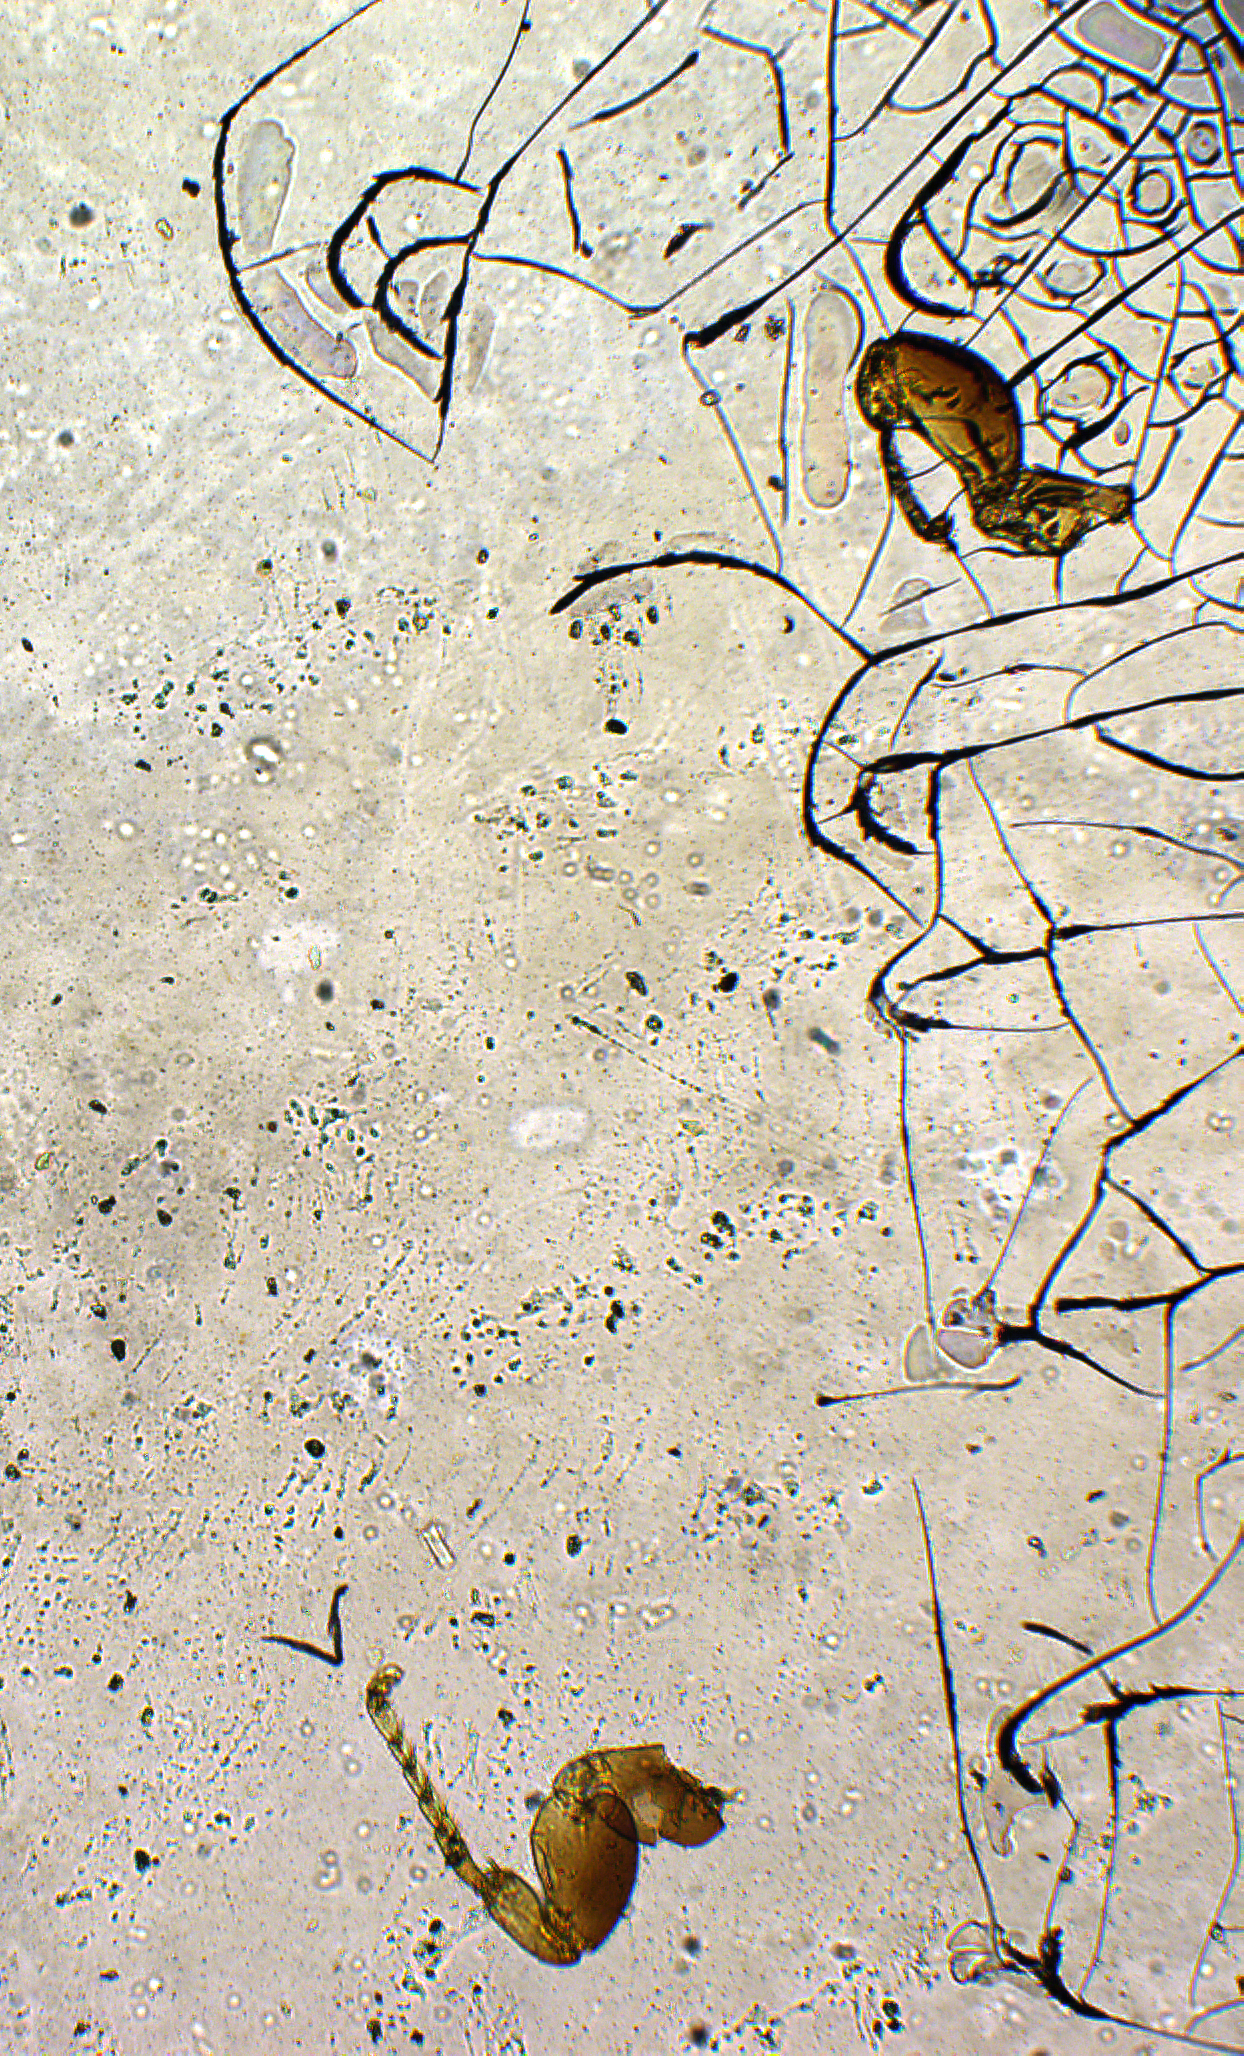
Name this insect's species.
Blastophaga cumanensis
